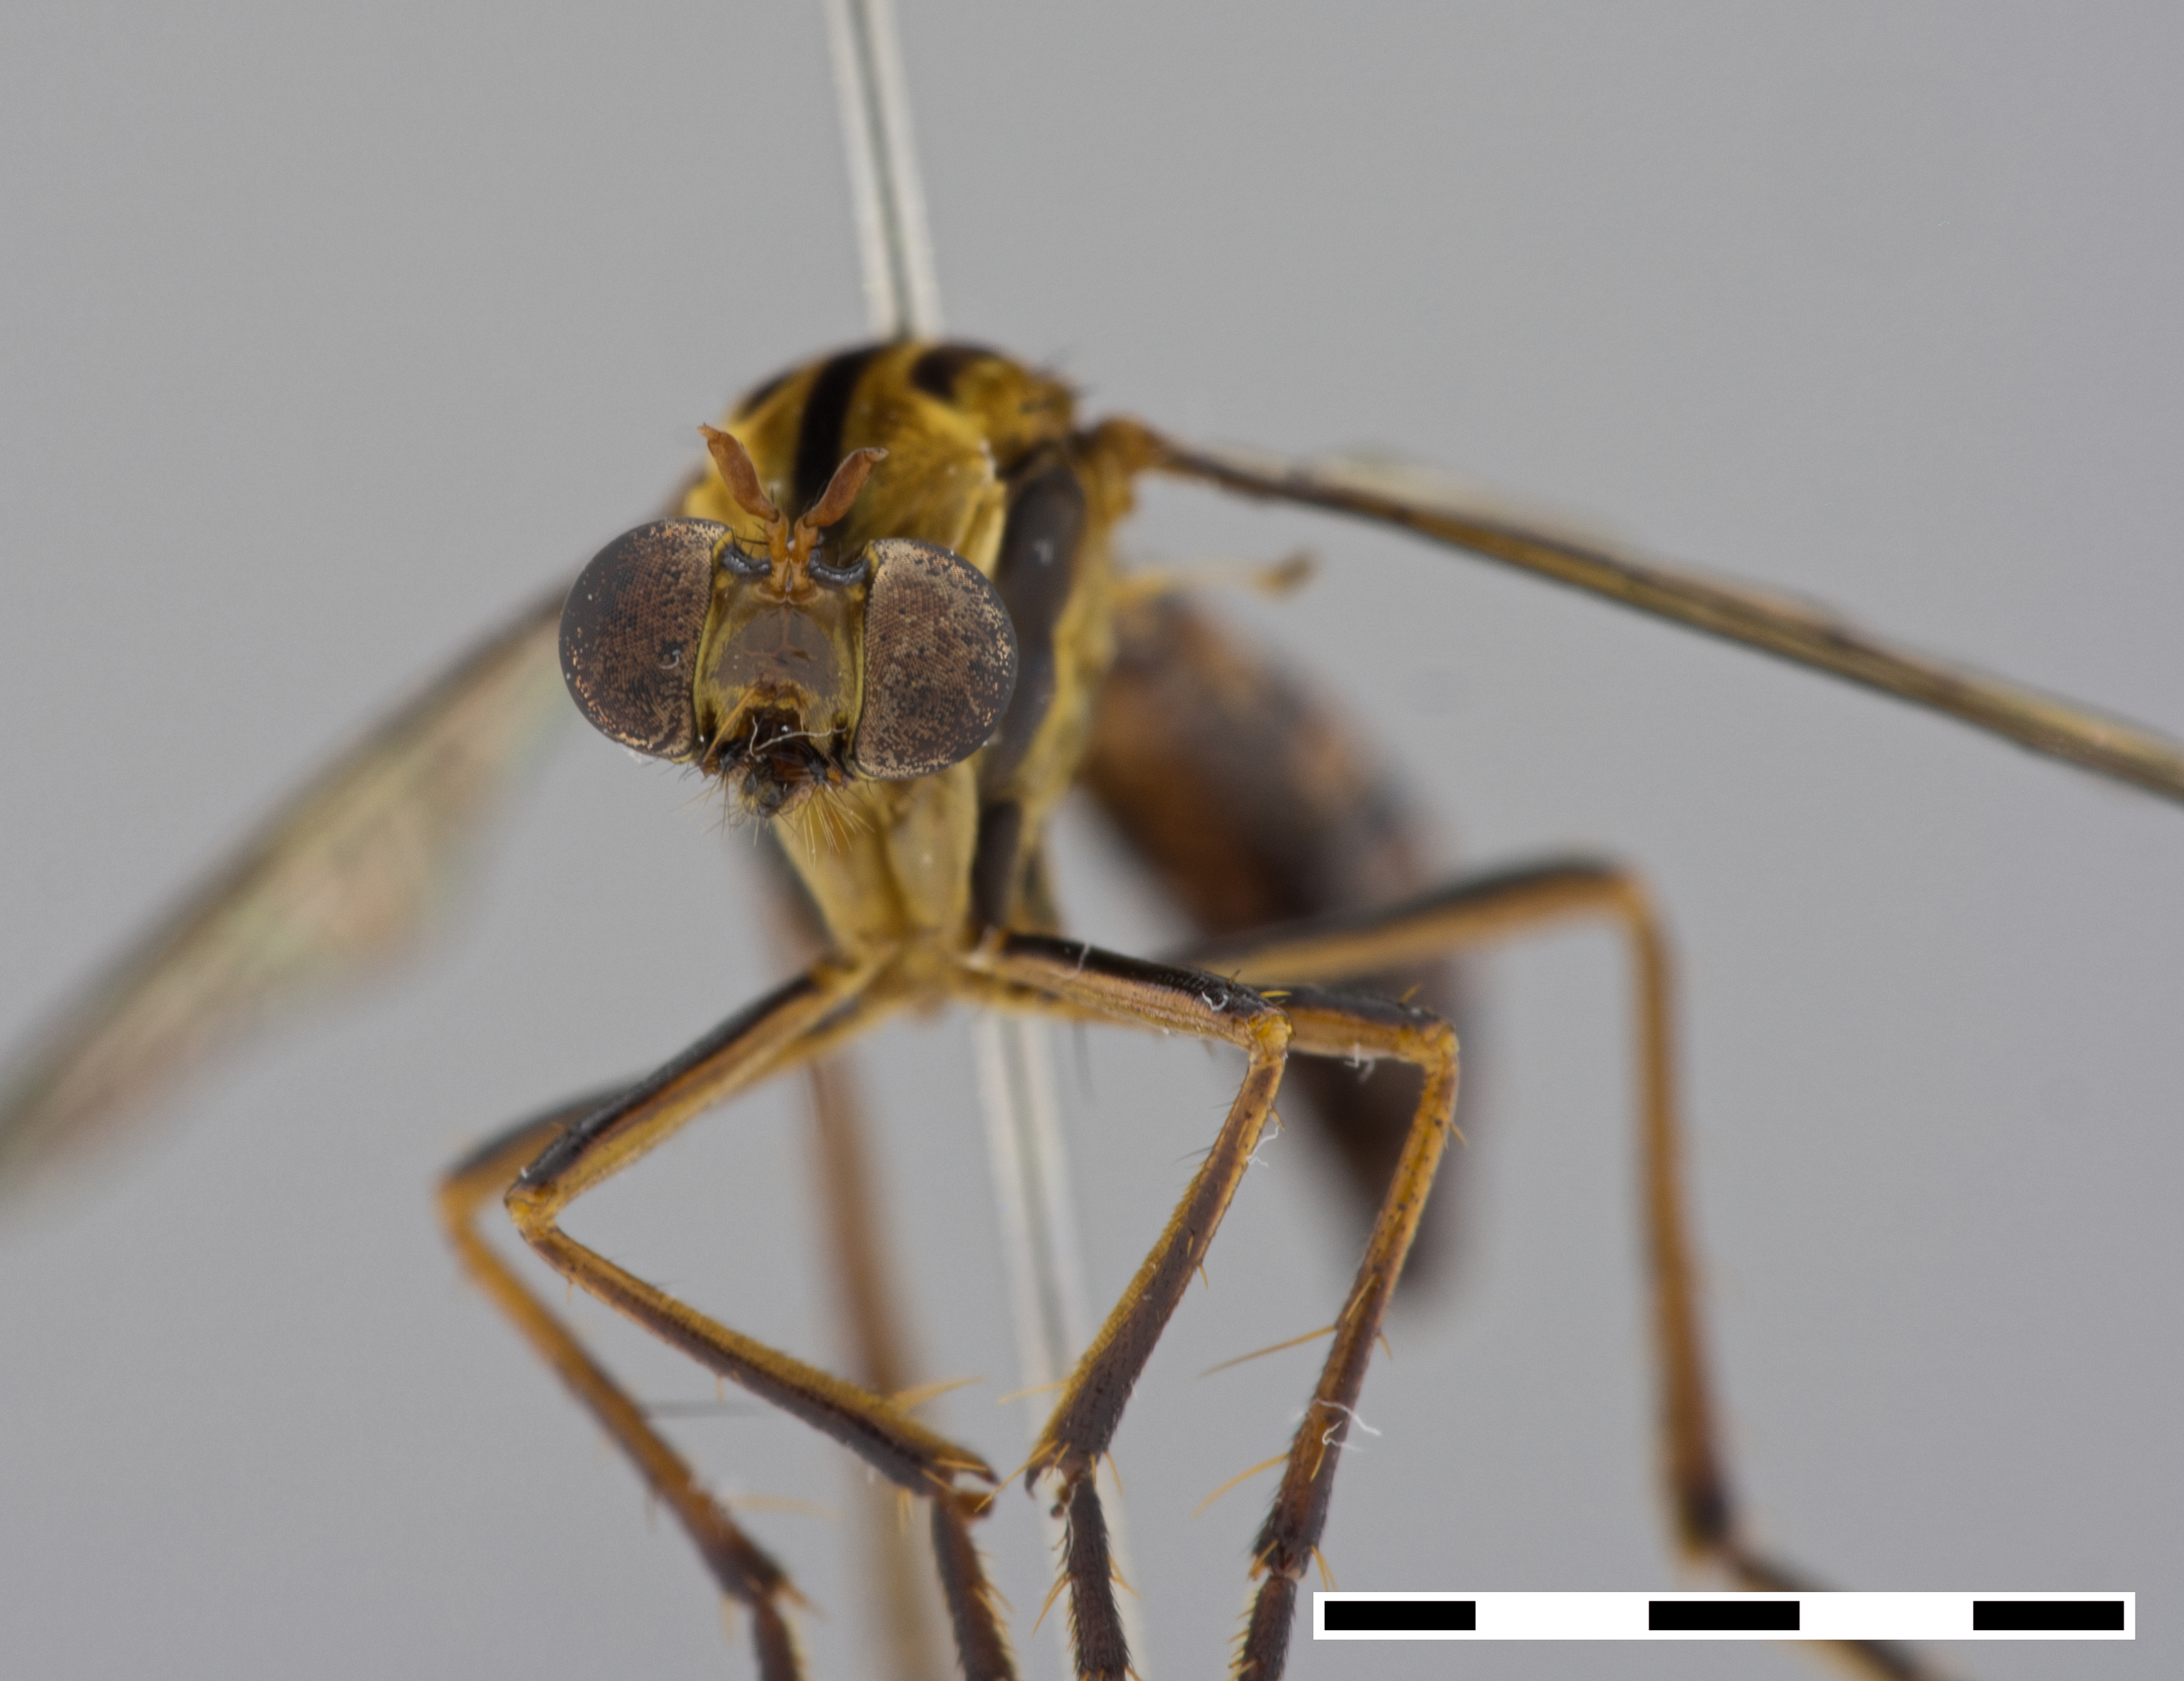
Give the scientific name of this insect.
Pegesimallus calvifrons
